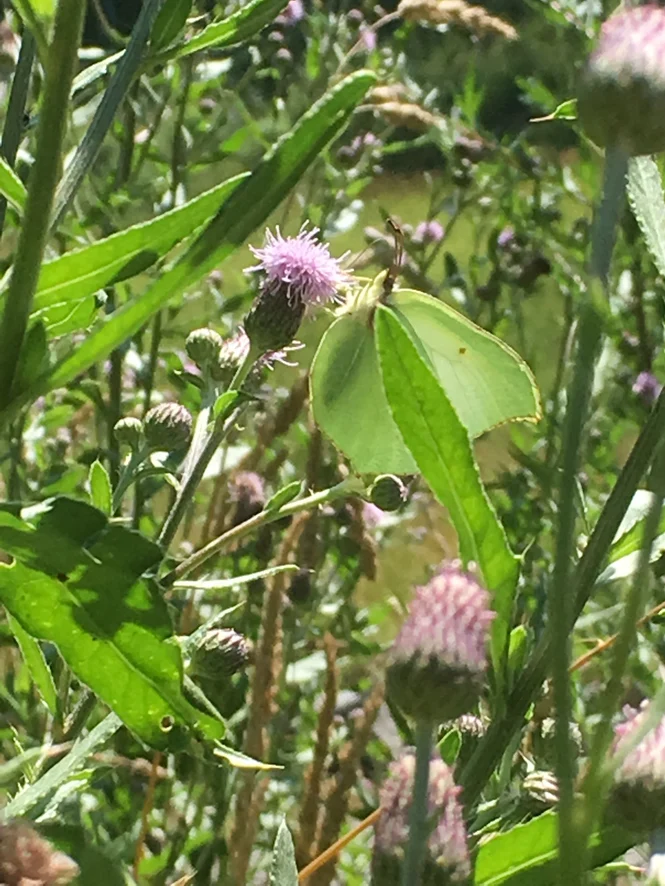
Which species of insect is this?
Gonepteryx rhamni
